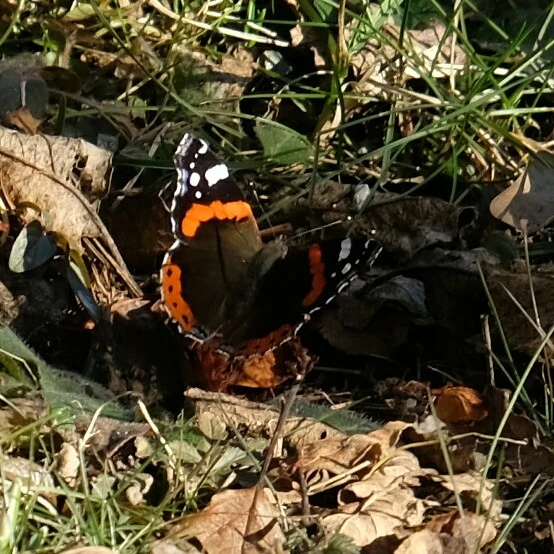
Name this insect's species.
Vanessa atalanta
